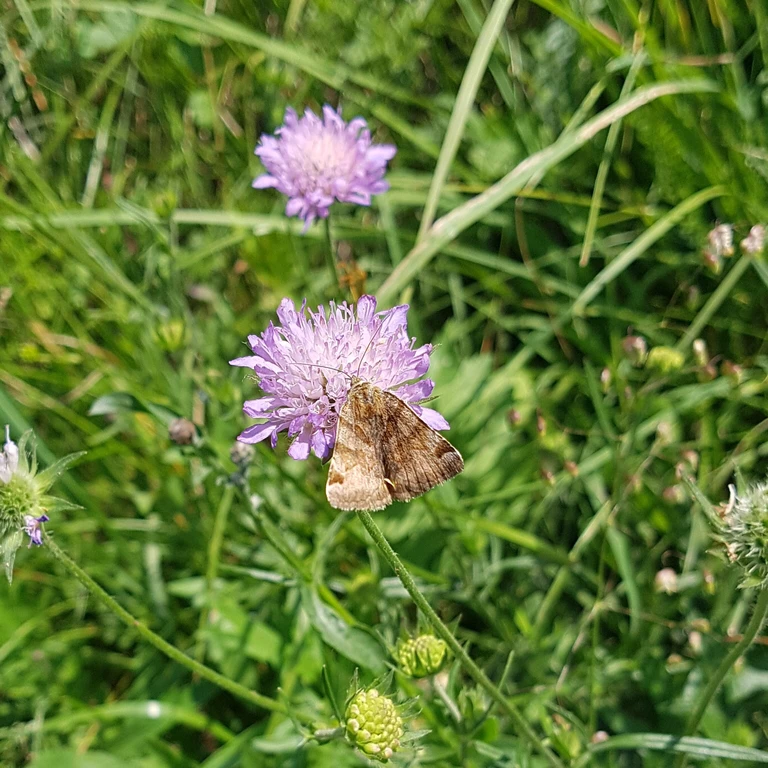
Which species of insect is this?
Euclidia glyphica
